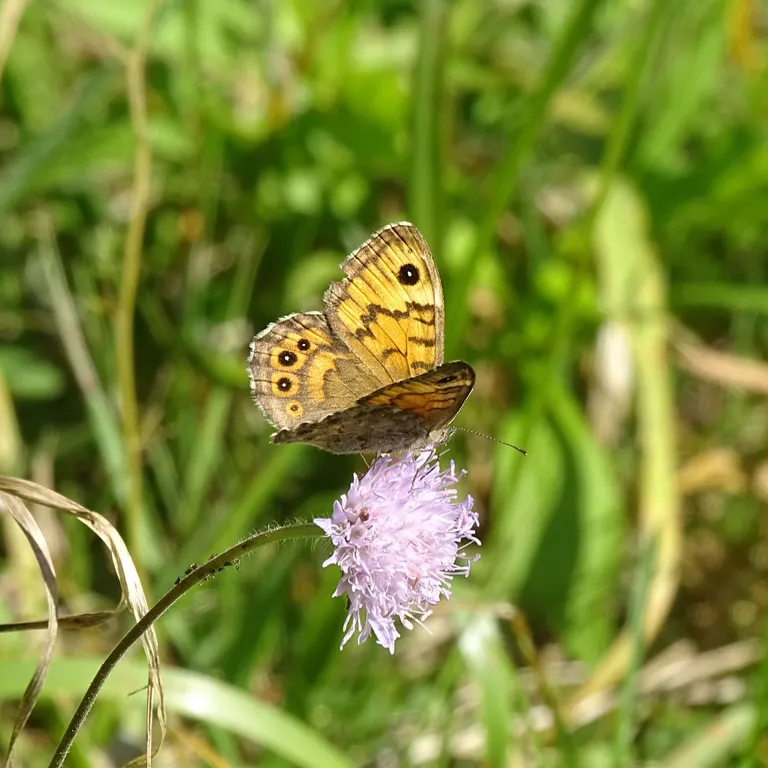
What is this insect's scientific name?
Lasiommata megera (also Pararge megera)
